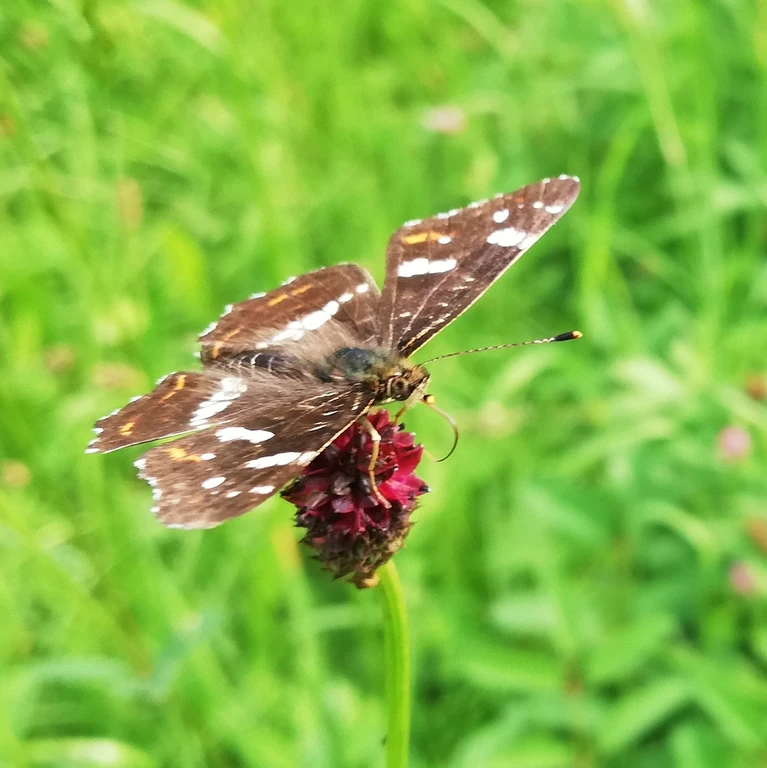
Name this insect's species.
Araschnia levana
